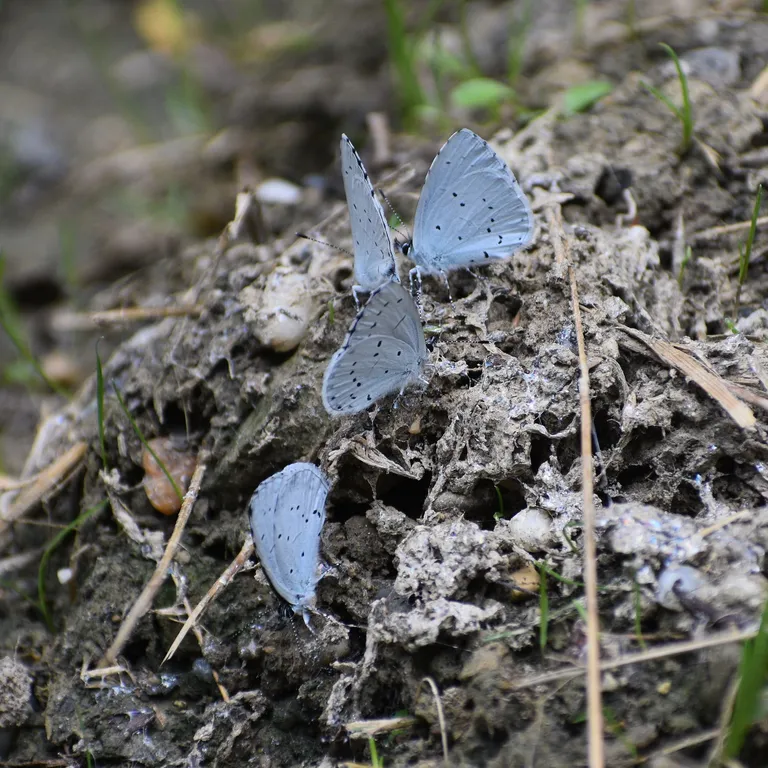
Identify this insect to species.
Celastrina argiolus
